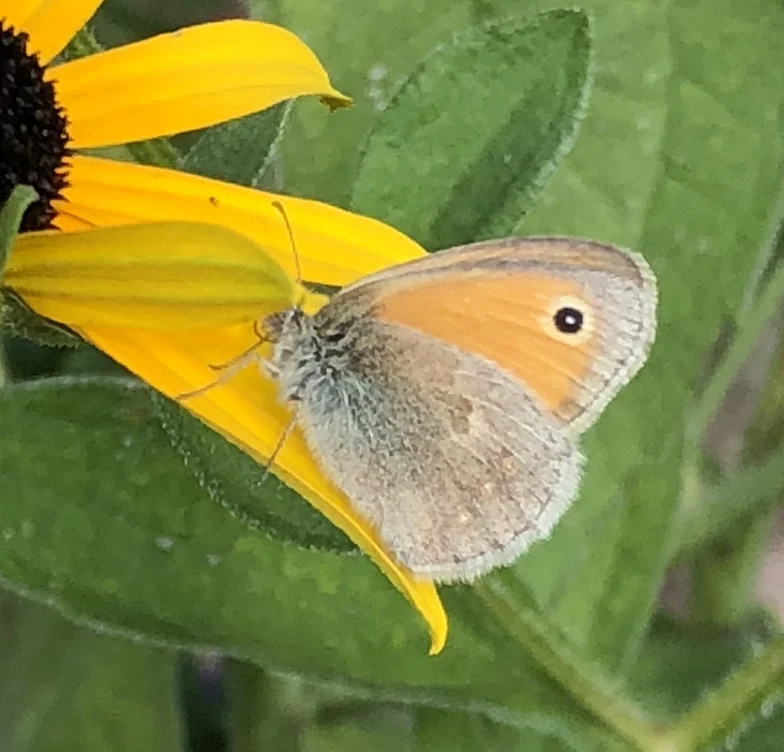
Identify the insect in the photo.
Coenonympha pamphilus
